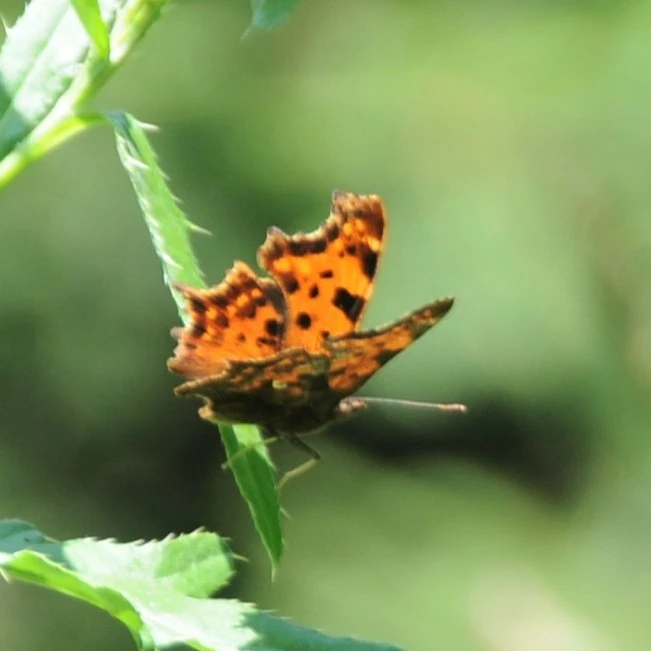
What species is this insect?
Polygonia c-album
